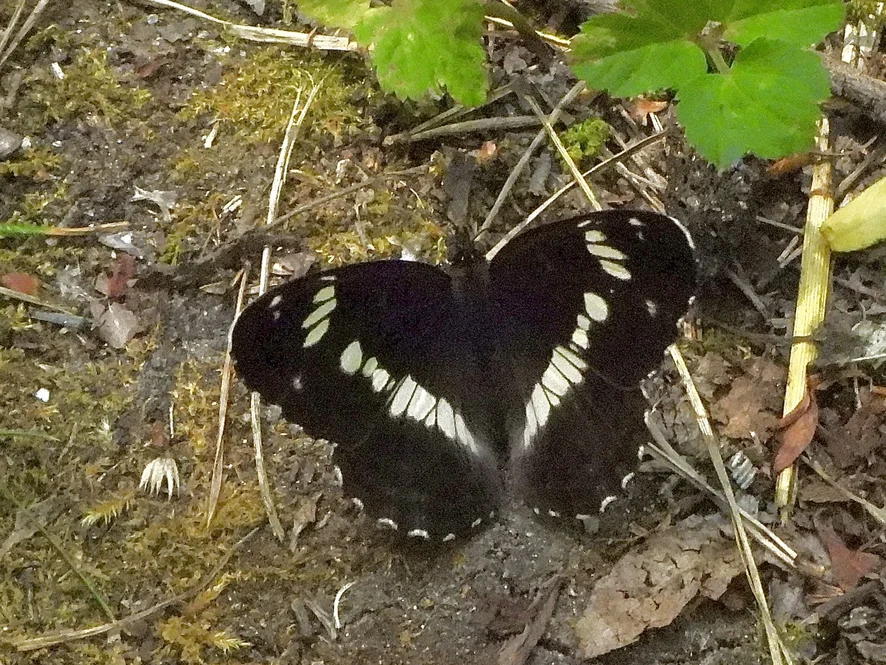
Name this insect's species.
Limenitis camilla (also Ladoga camilla)
